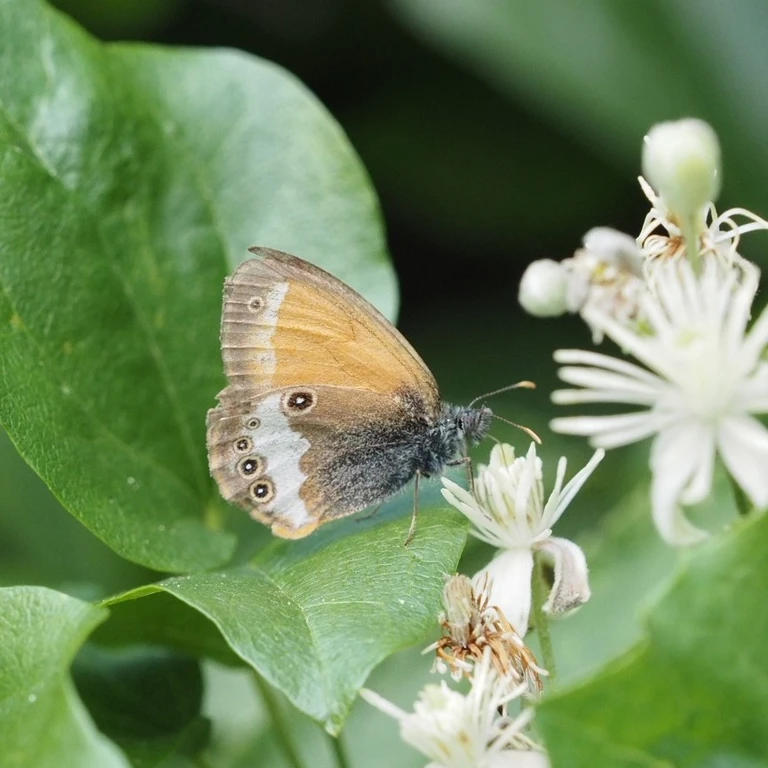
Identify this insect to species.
Coenonympha arcania
